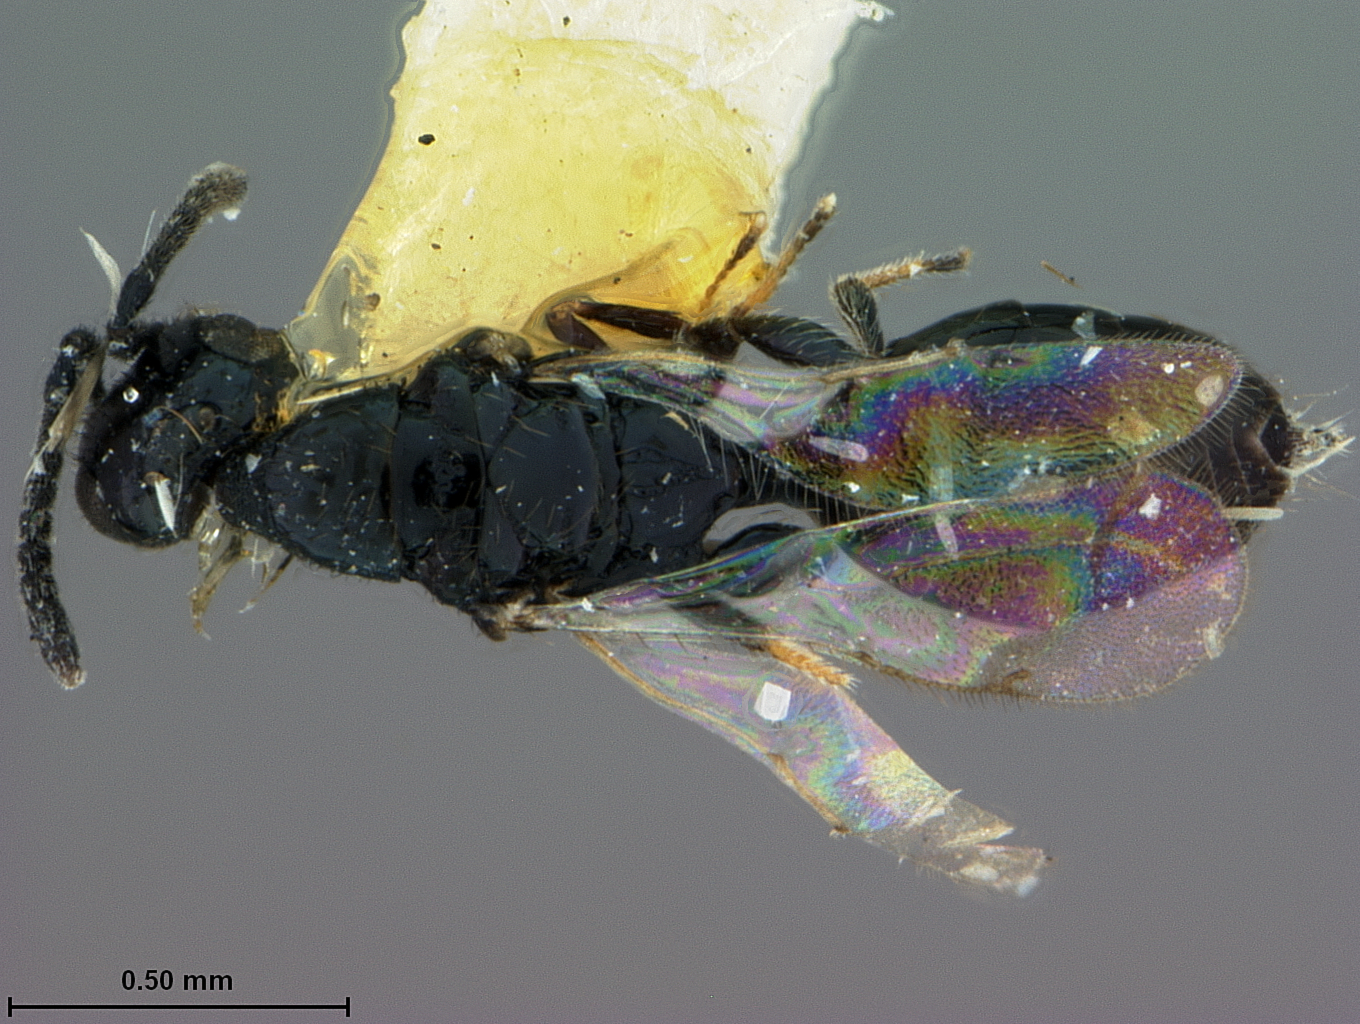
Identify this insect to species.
Spalangia drosophilae
